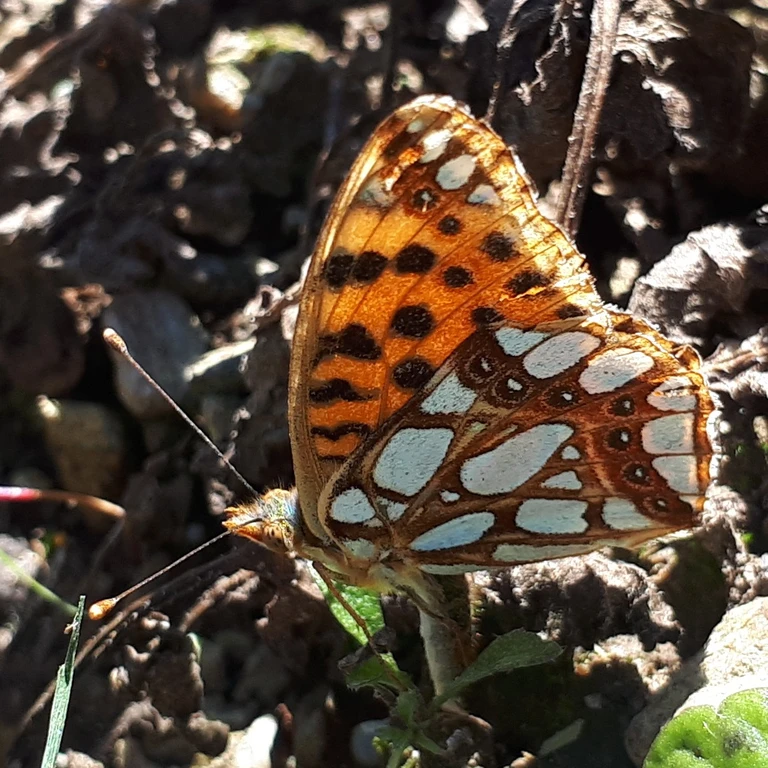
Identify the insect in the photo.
Issoria lathonia
